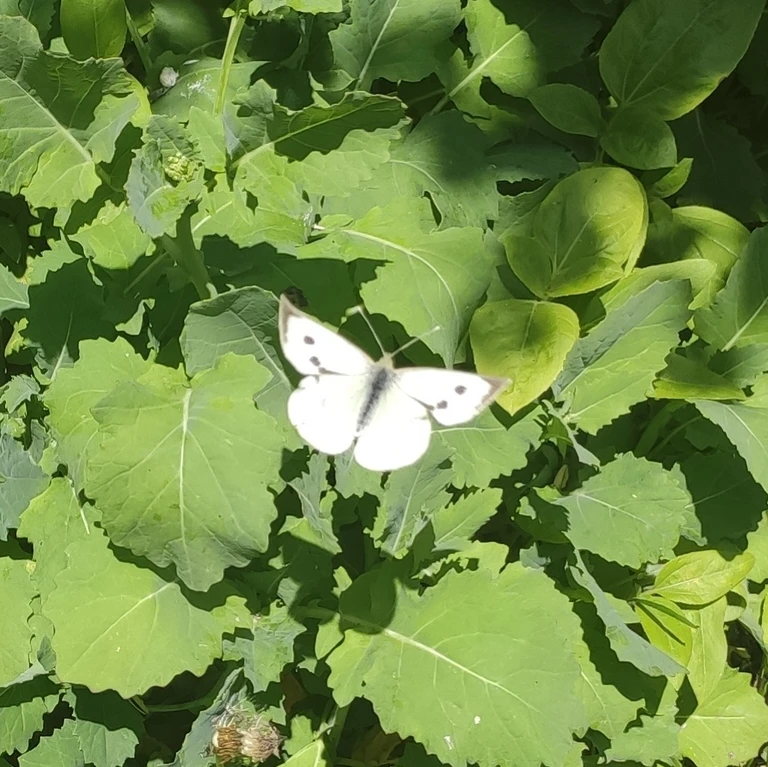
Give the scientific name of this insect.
Pieris brassicae
